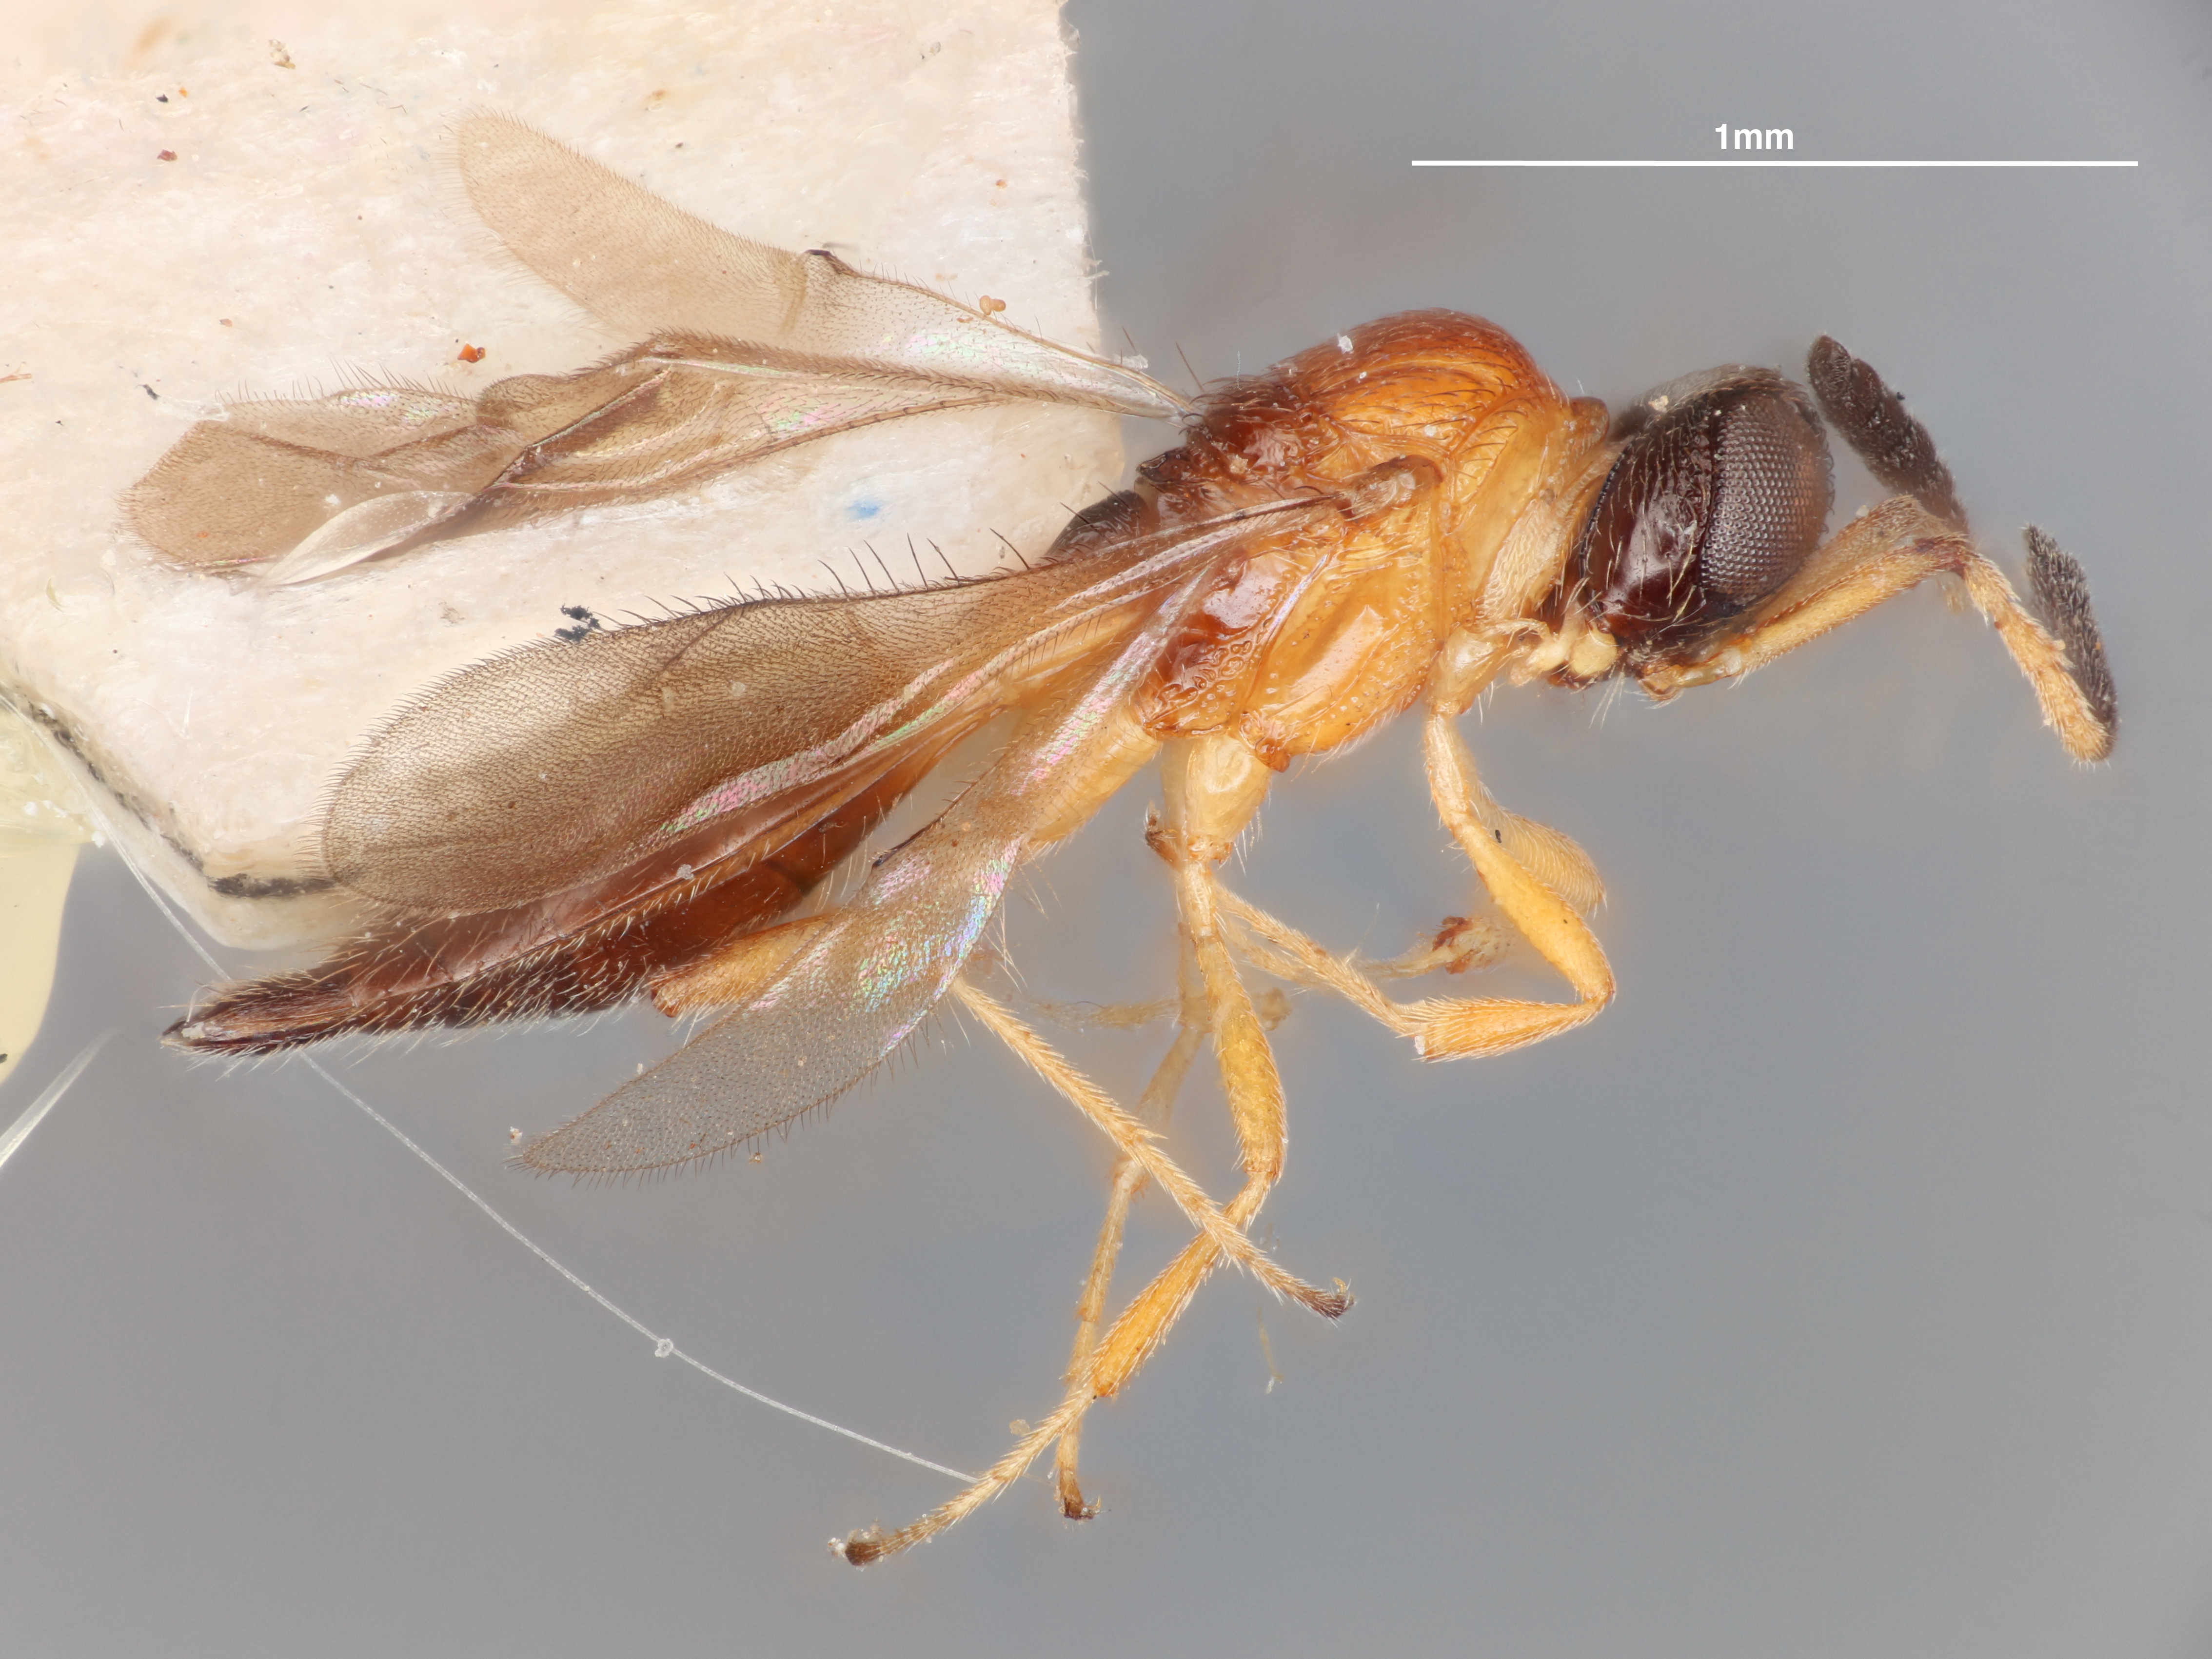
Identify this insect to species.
Calliscelio orientalis
